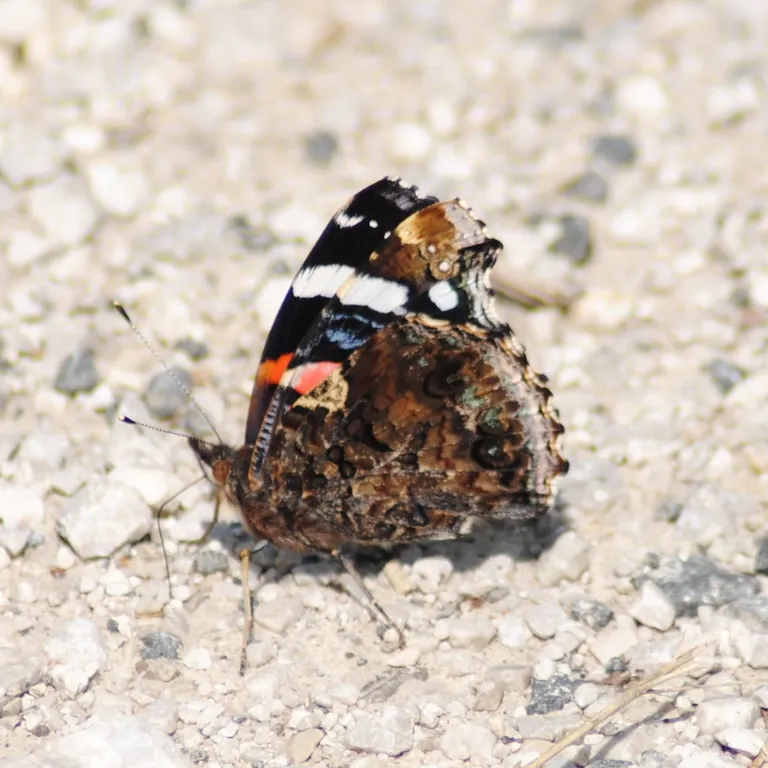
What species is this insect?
Vanessa atalanta
